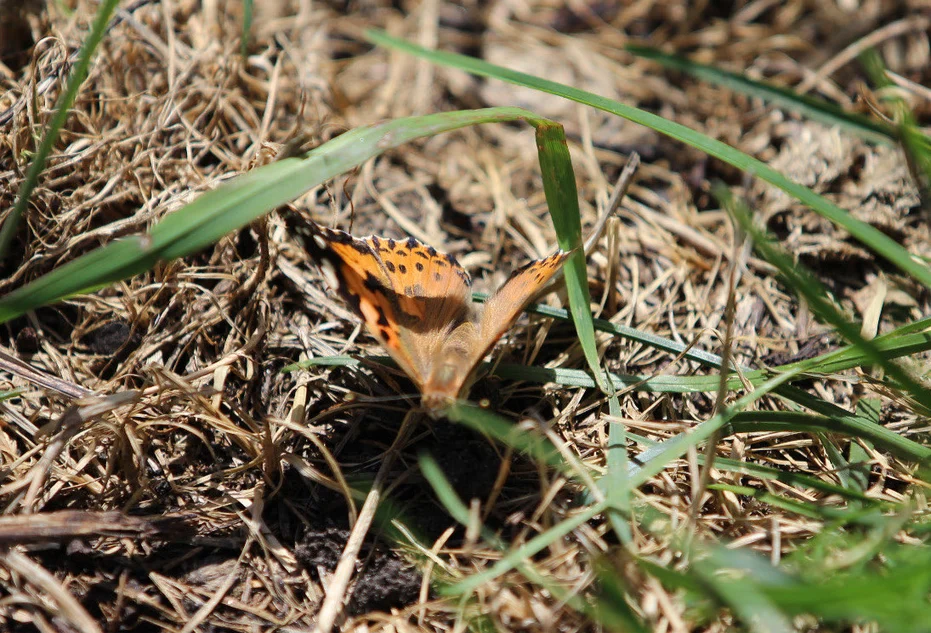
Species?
Vanessa cardui
